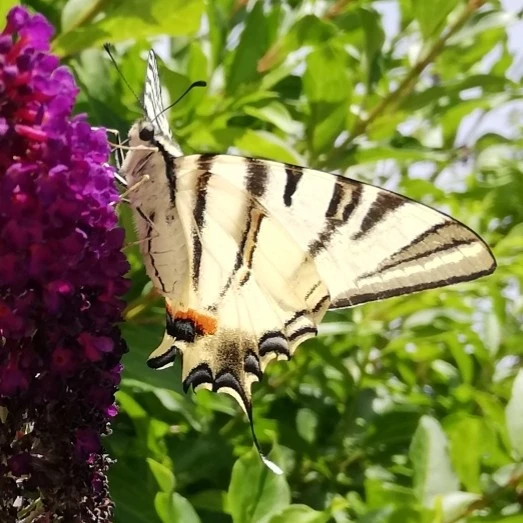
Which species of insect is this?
Iphiclides podalirius
